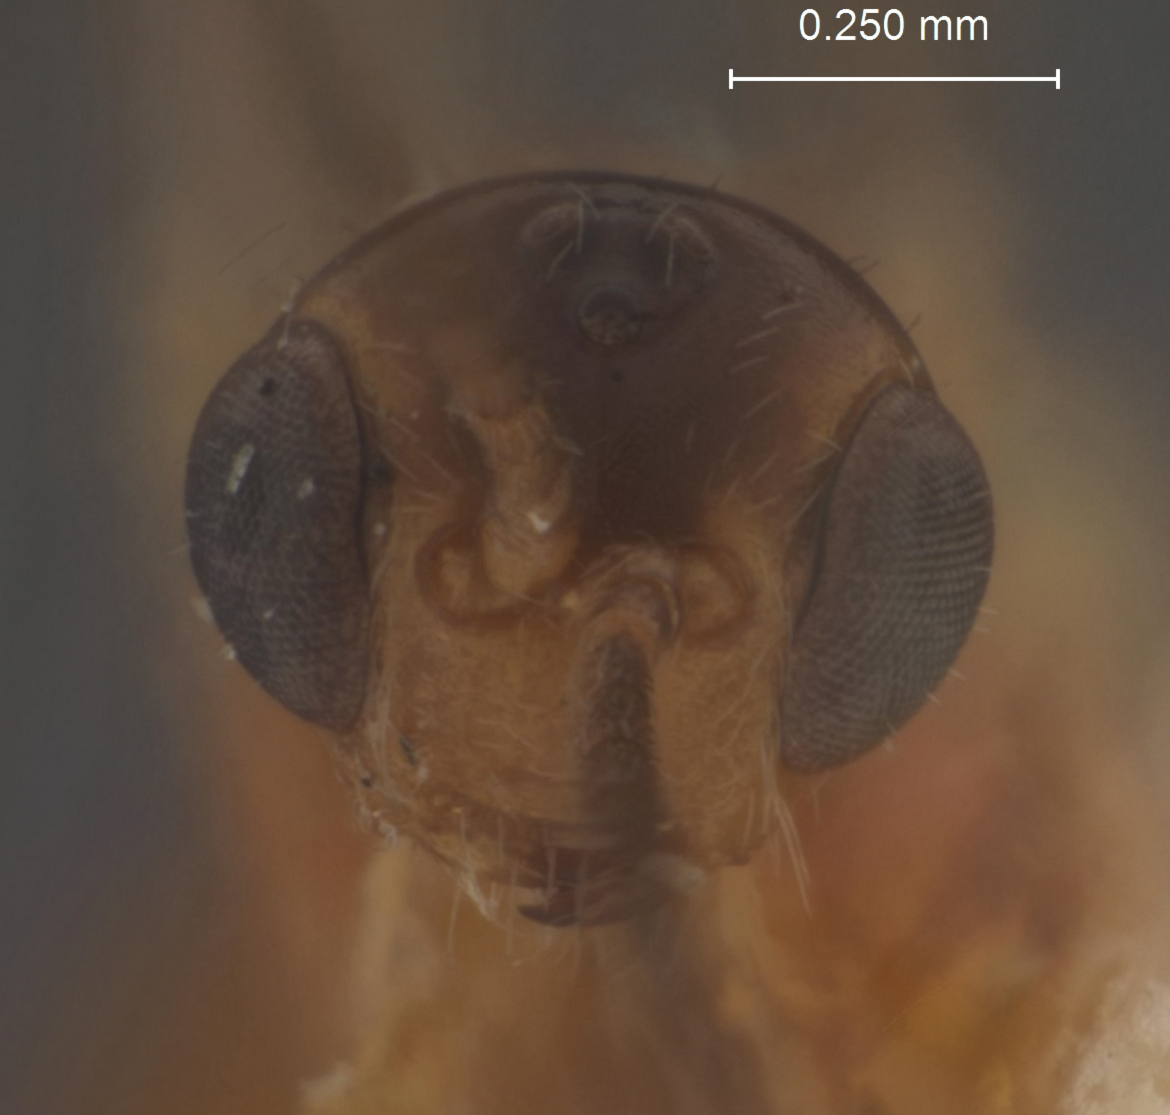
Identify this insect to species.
Microbracon punctatus
